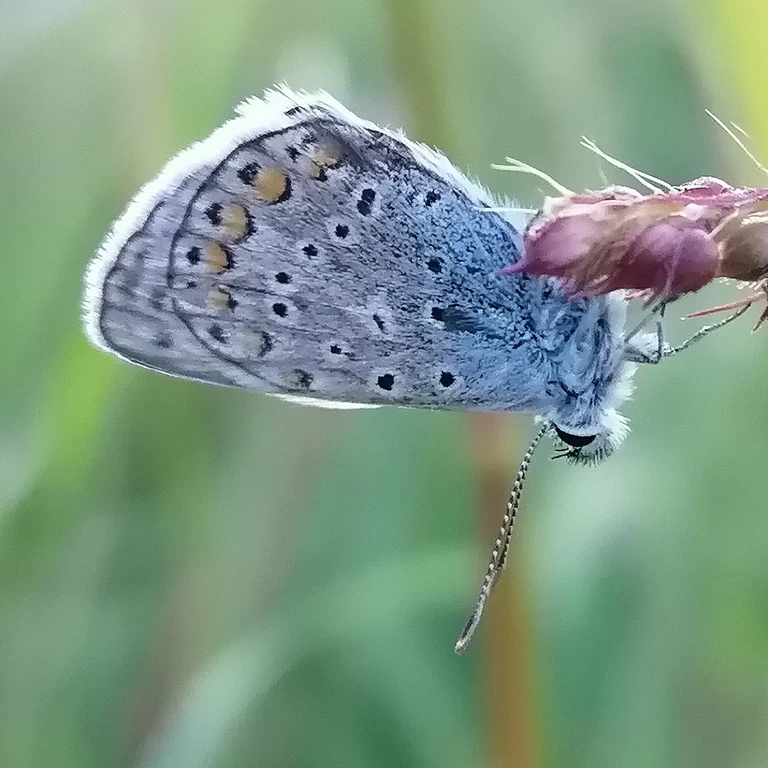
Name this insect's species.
Polyommatus icarus
